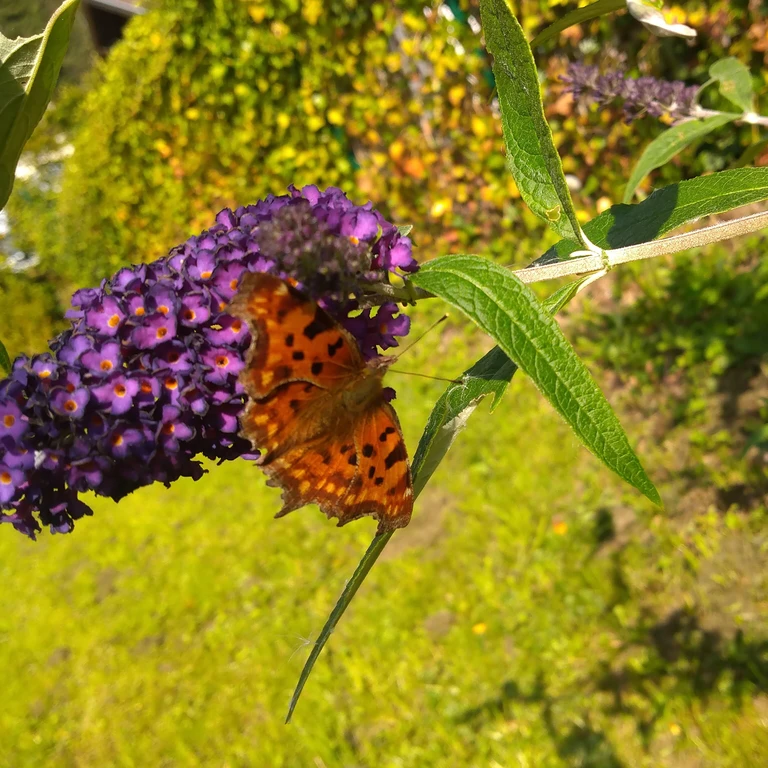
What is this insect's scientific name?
Polygonia c-album
